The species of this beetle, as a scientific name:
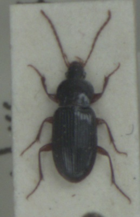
Pedius longicollis
